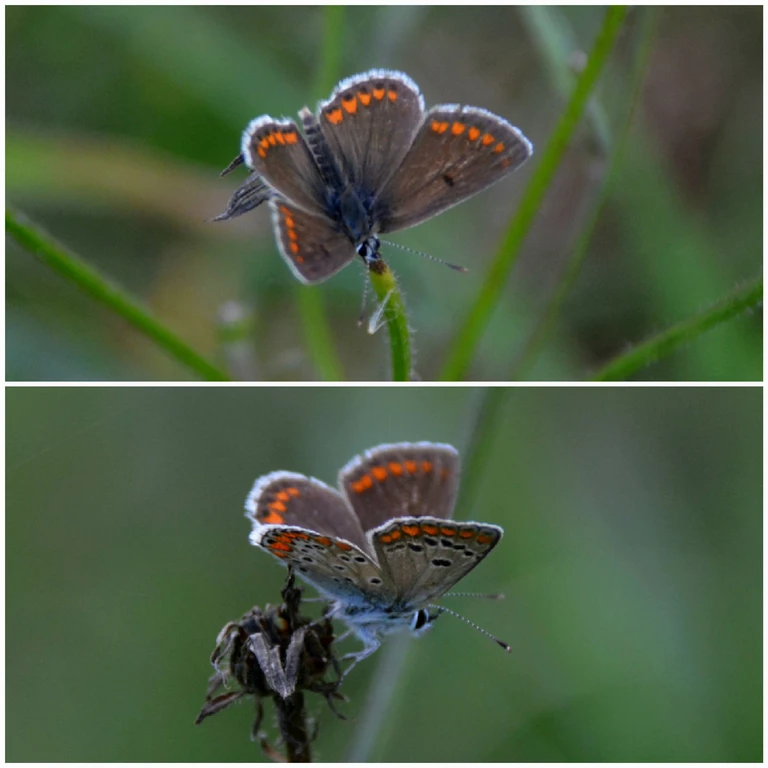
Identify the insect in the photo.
Aricia agestis/artaxerxes
